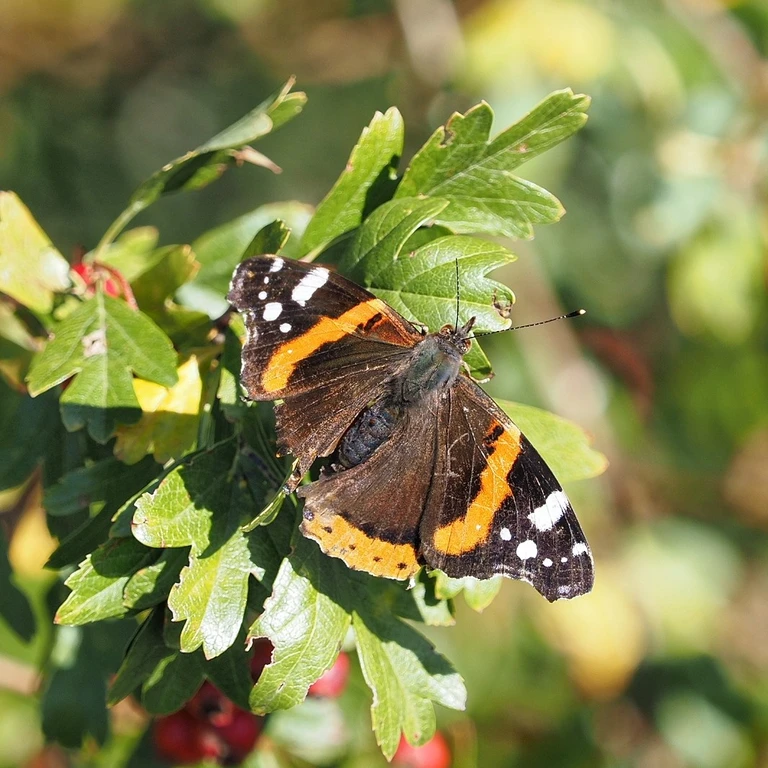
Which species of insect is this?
Vanessa atalanta
